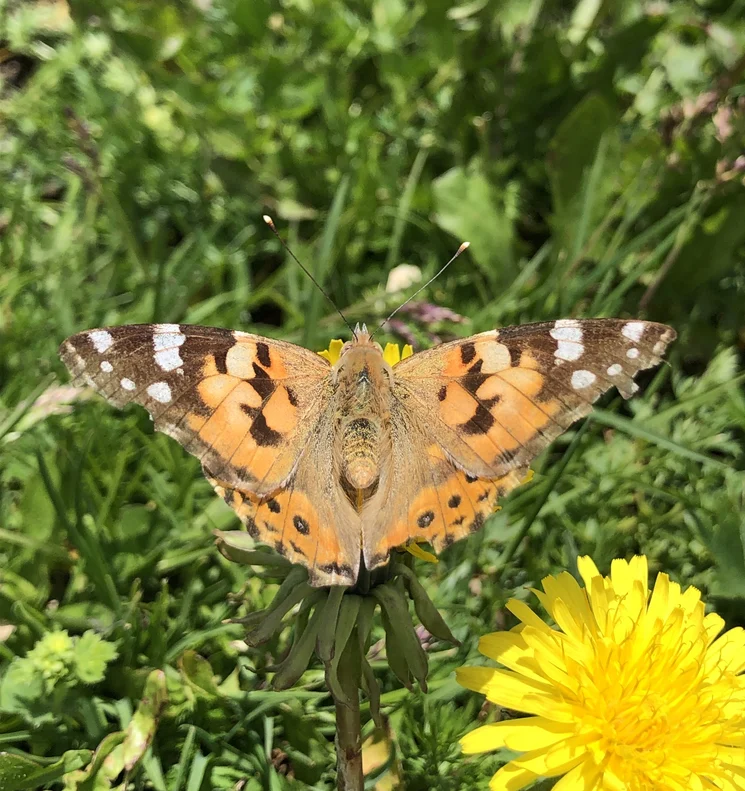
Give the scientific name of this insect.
Vanessa cardui
